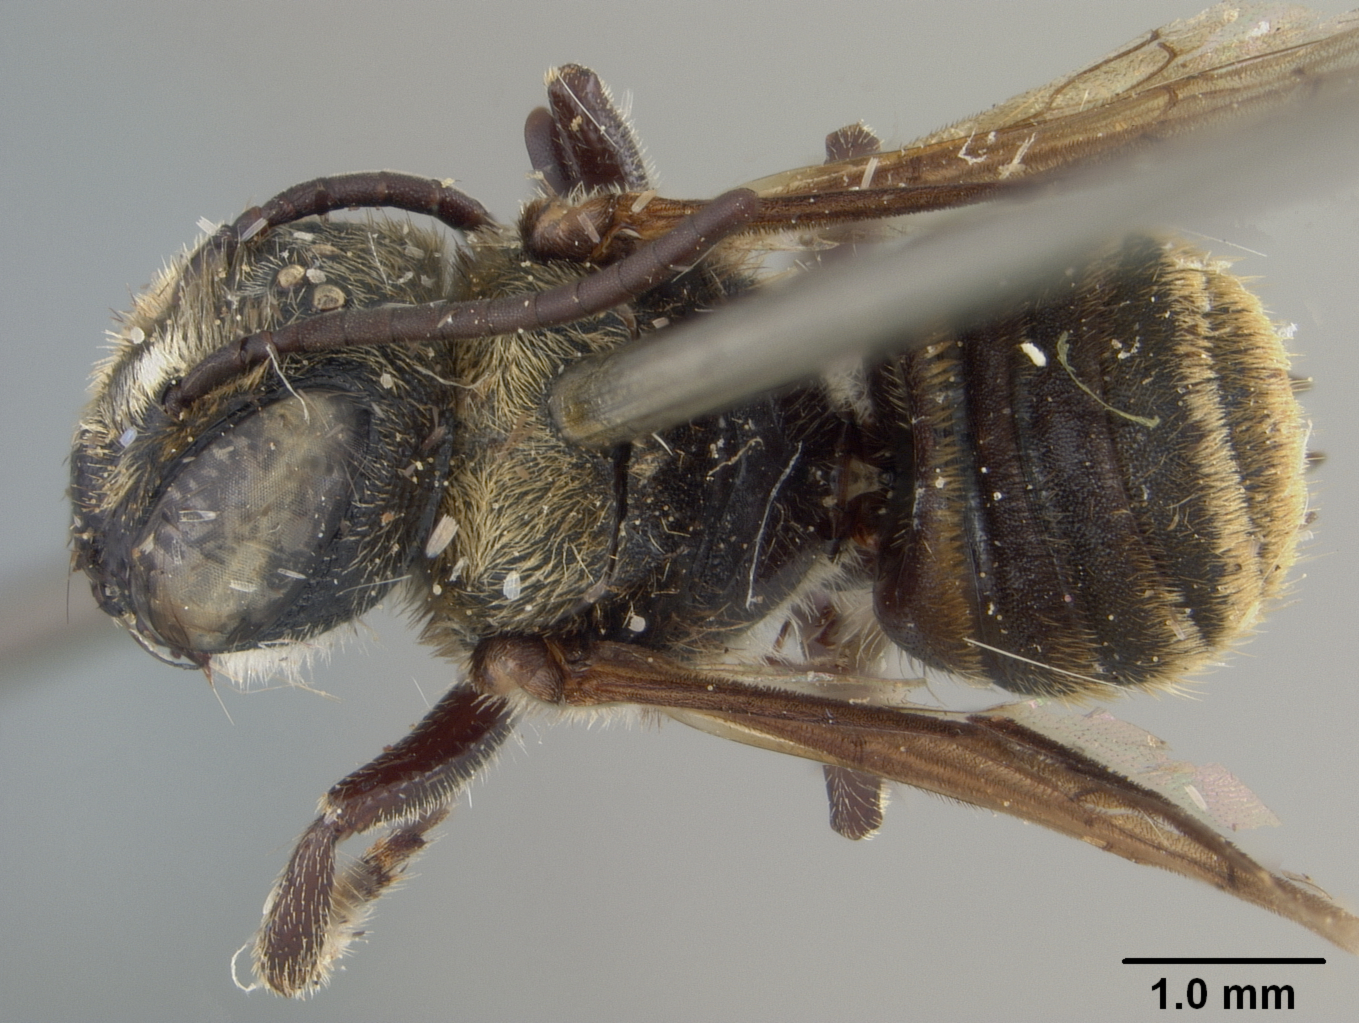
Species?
Megachile aurantipennis
